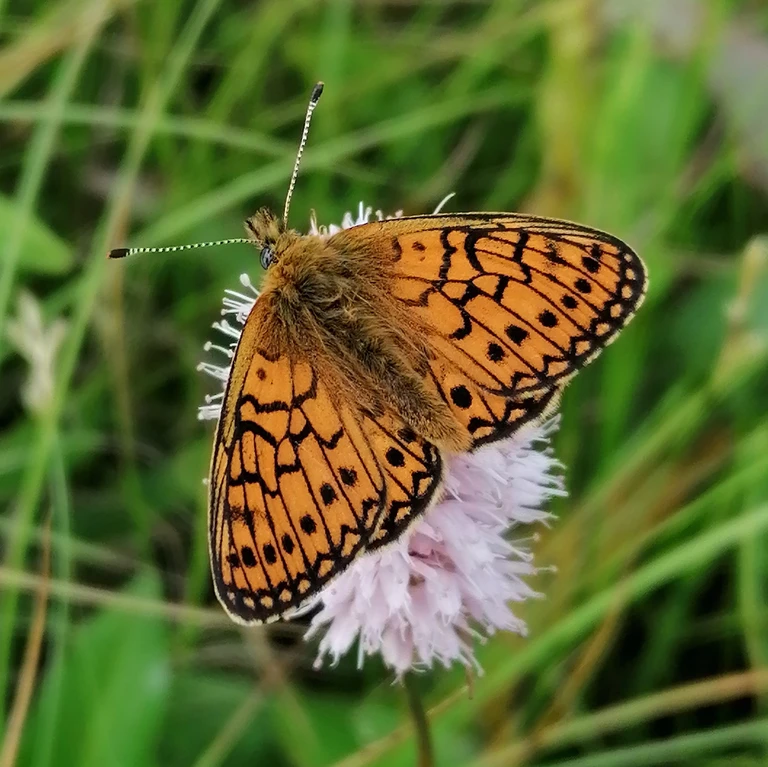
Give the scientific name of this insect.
Boloria eunomia
